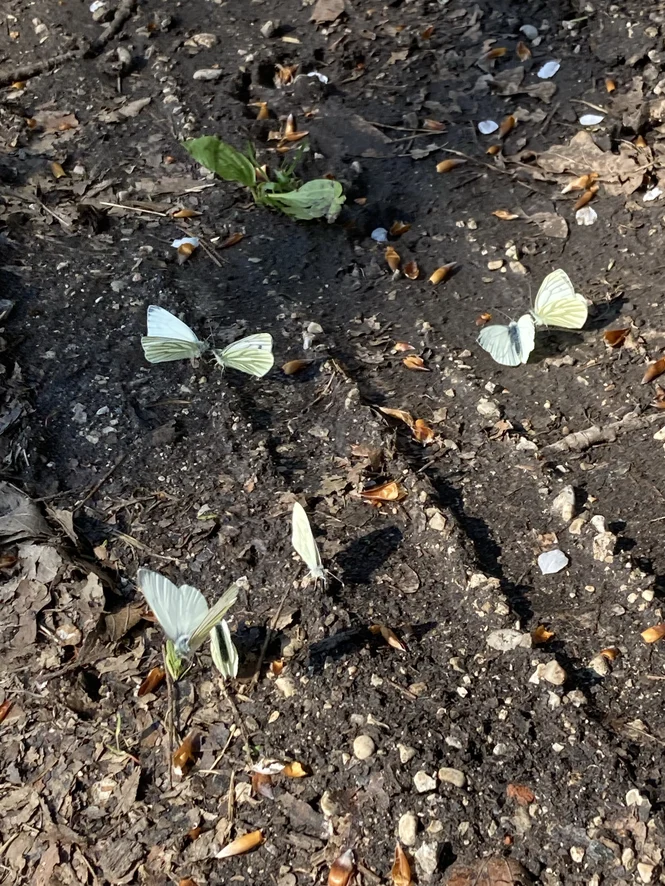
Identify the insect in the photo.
Pieris napi
